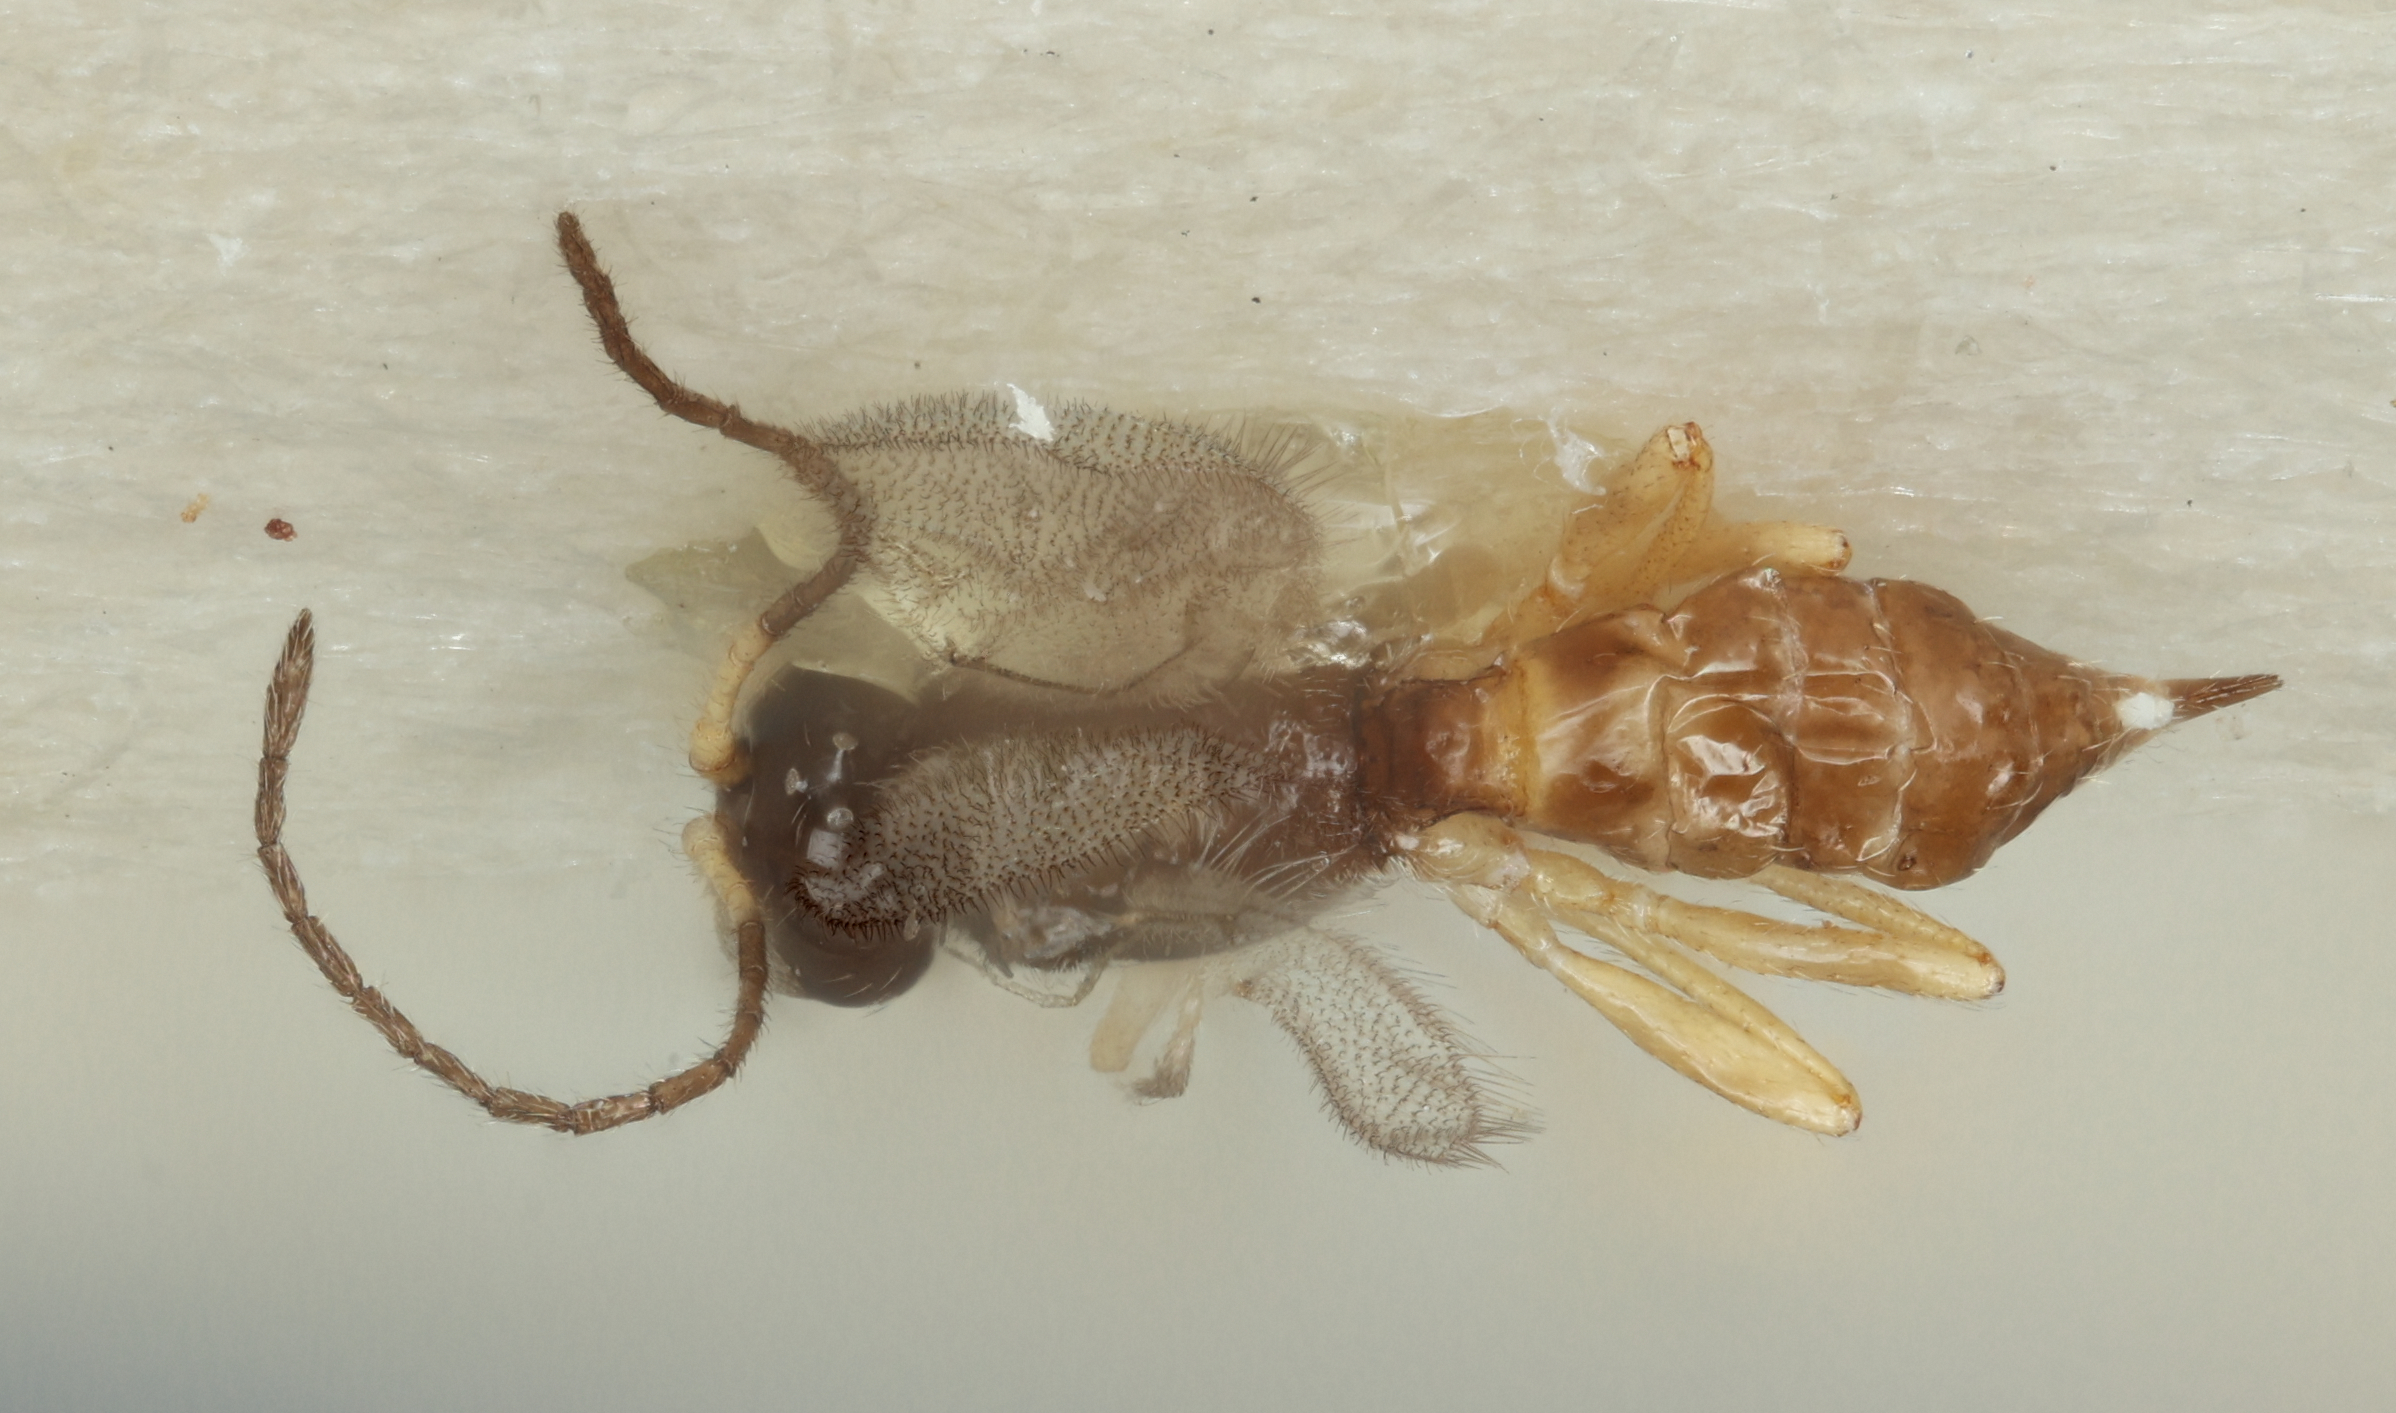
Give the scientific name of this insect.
Praon gallicum
